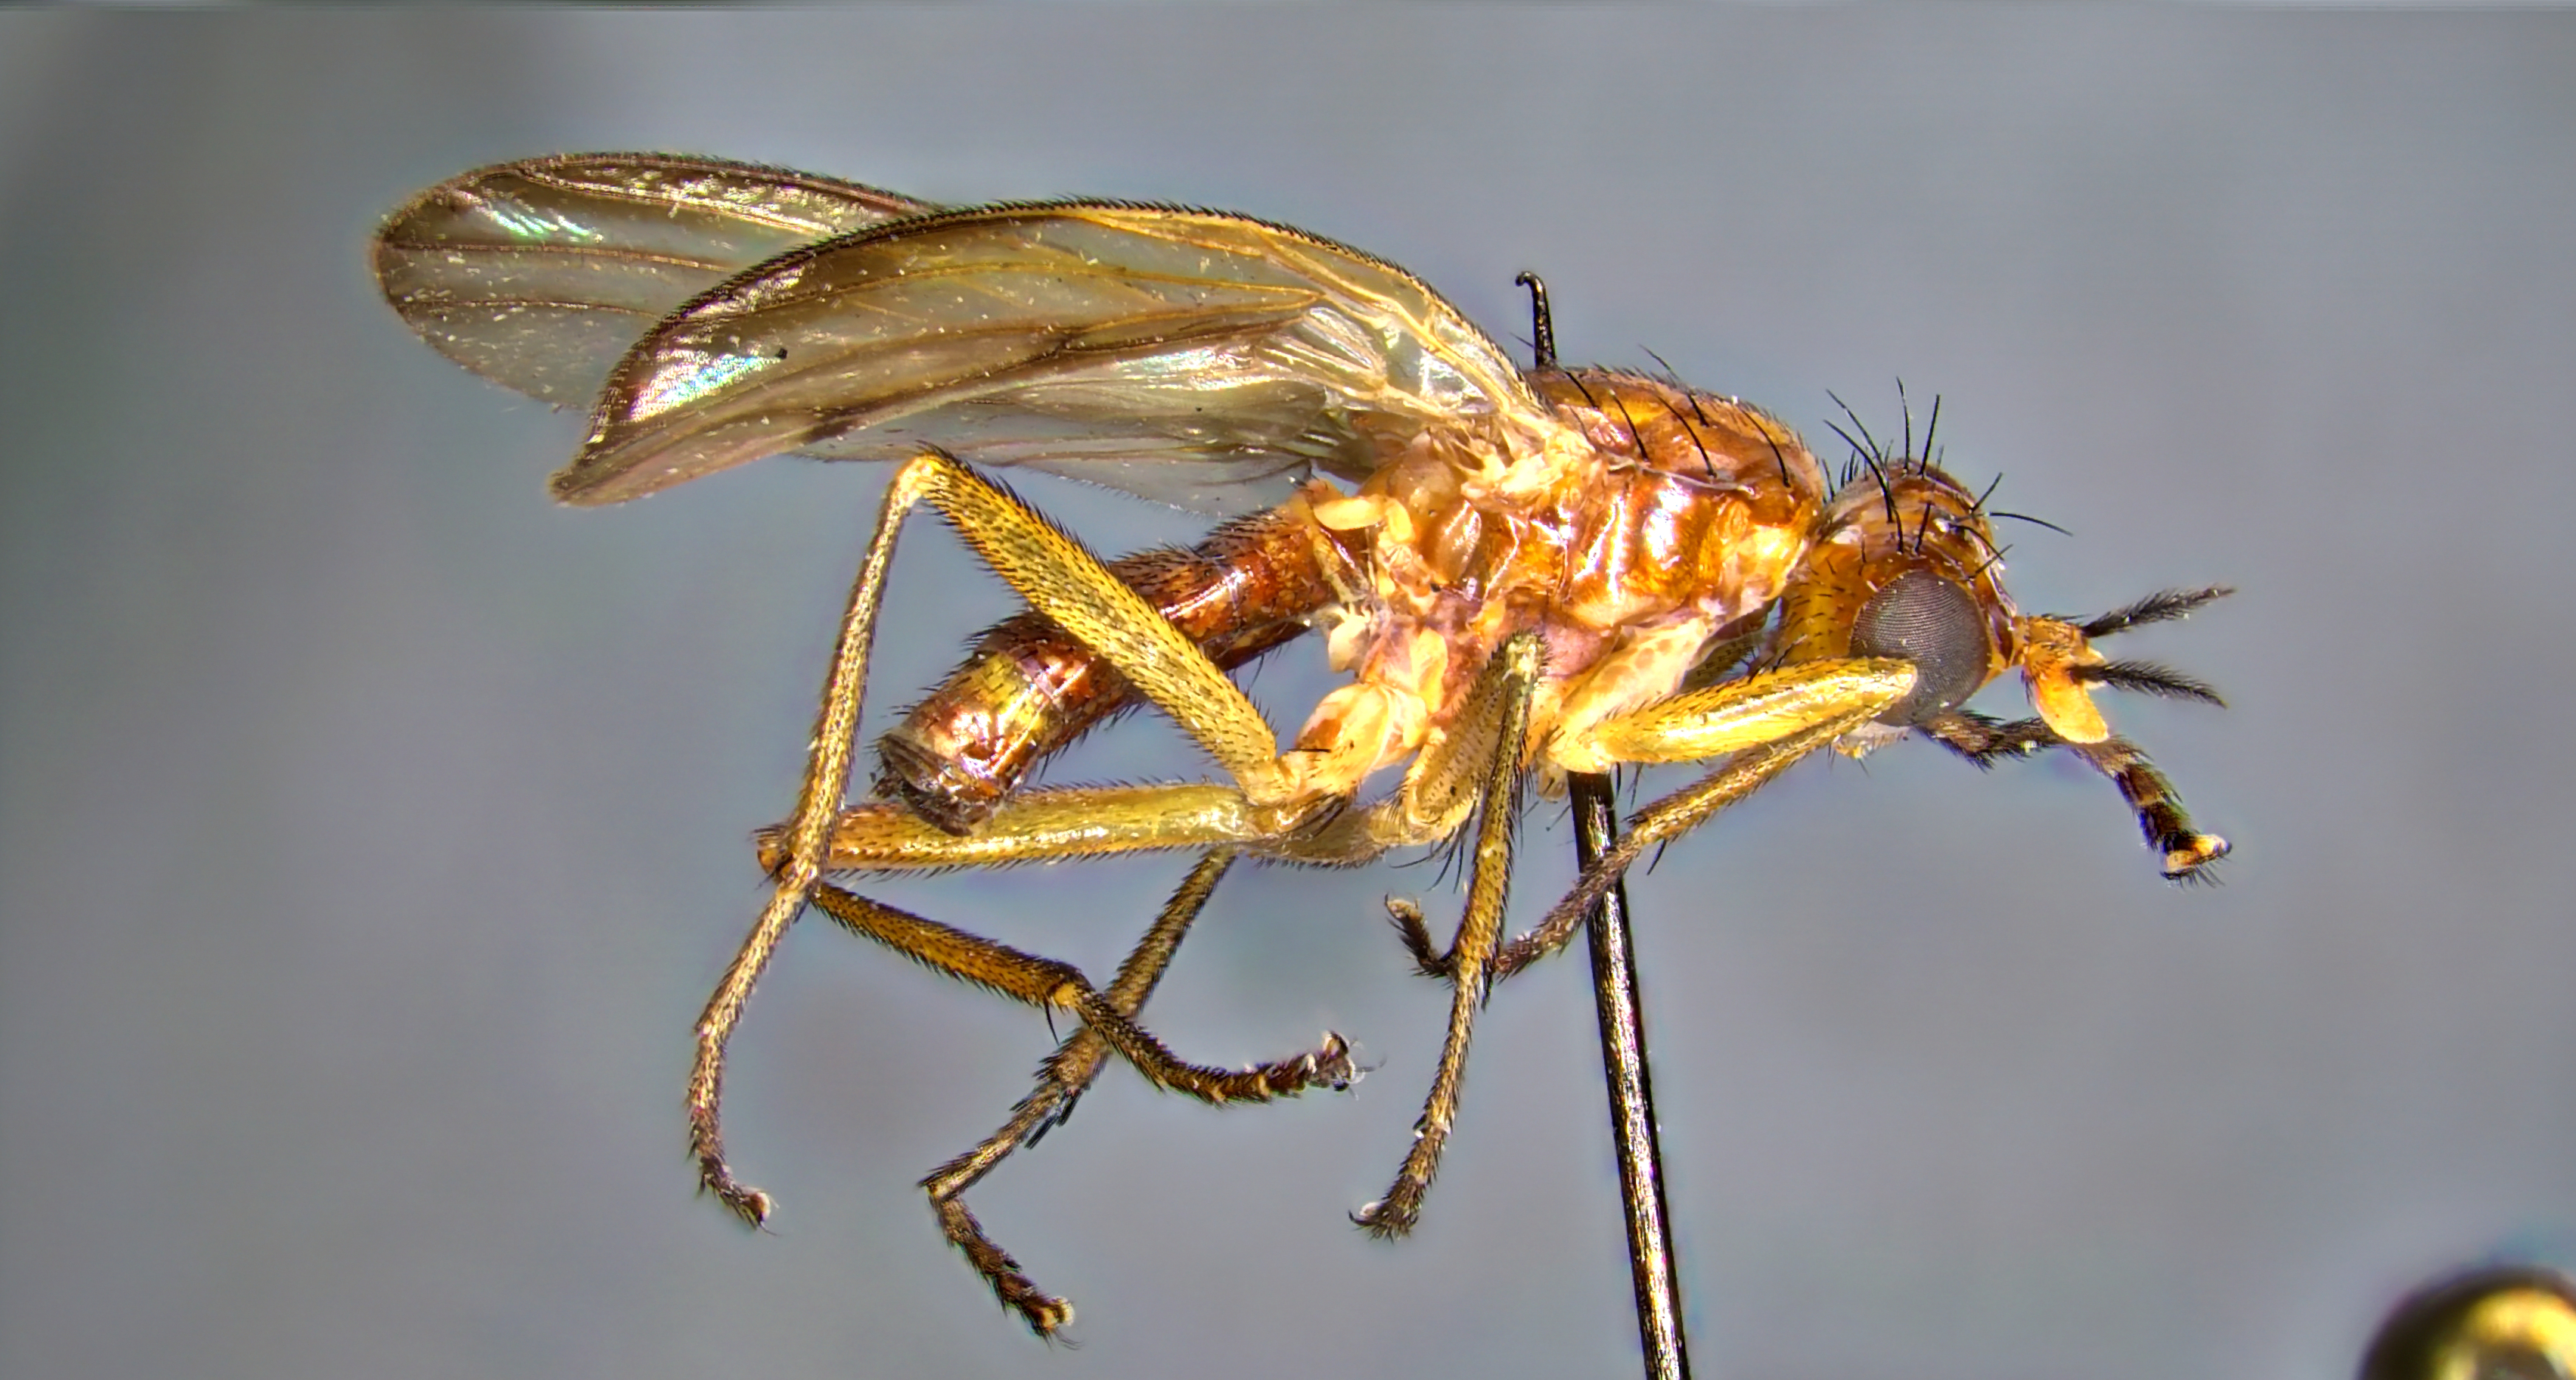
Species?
Renocera cressoni
